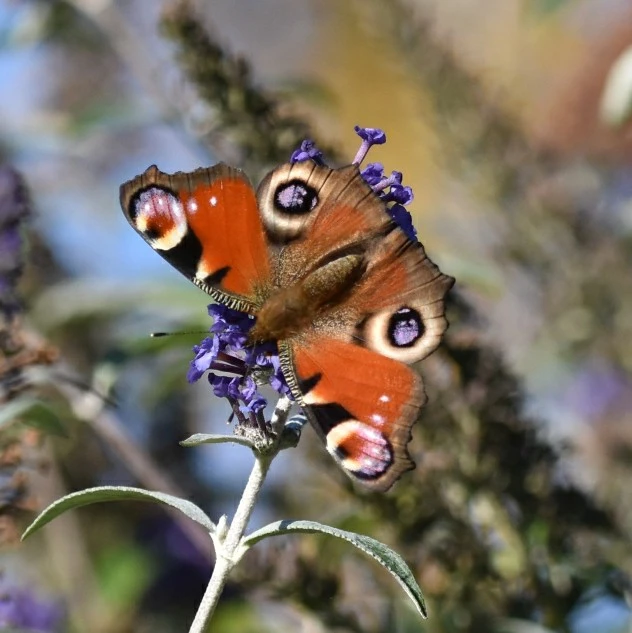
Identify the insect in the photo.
Aglais io
